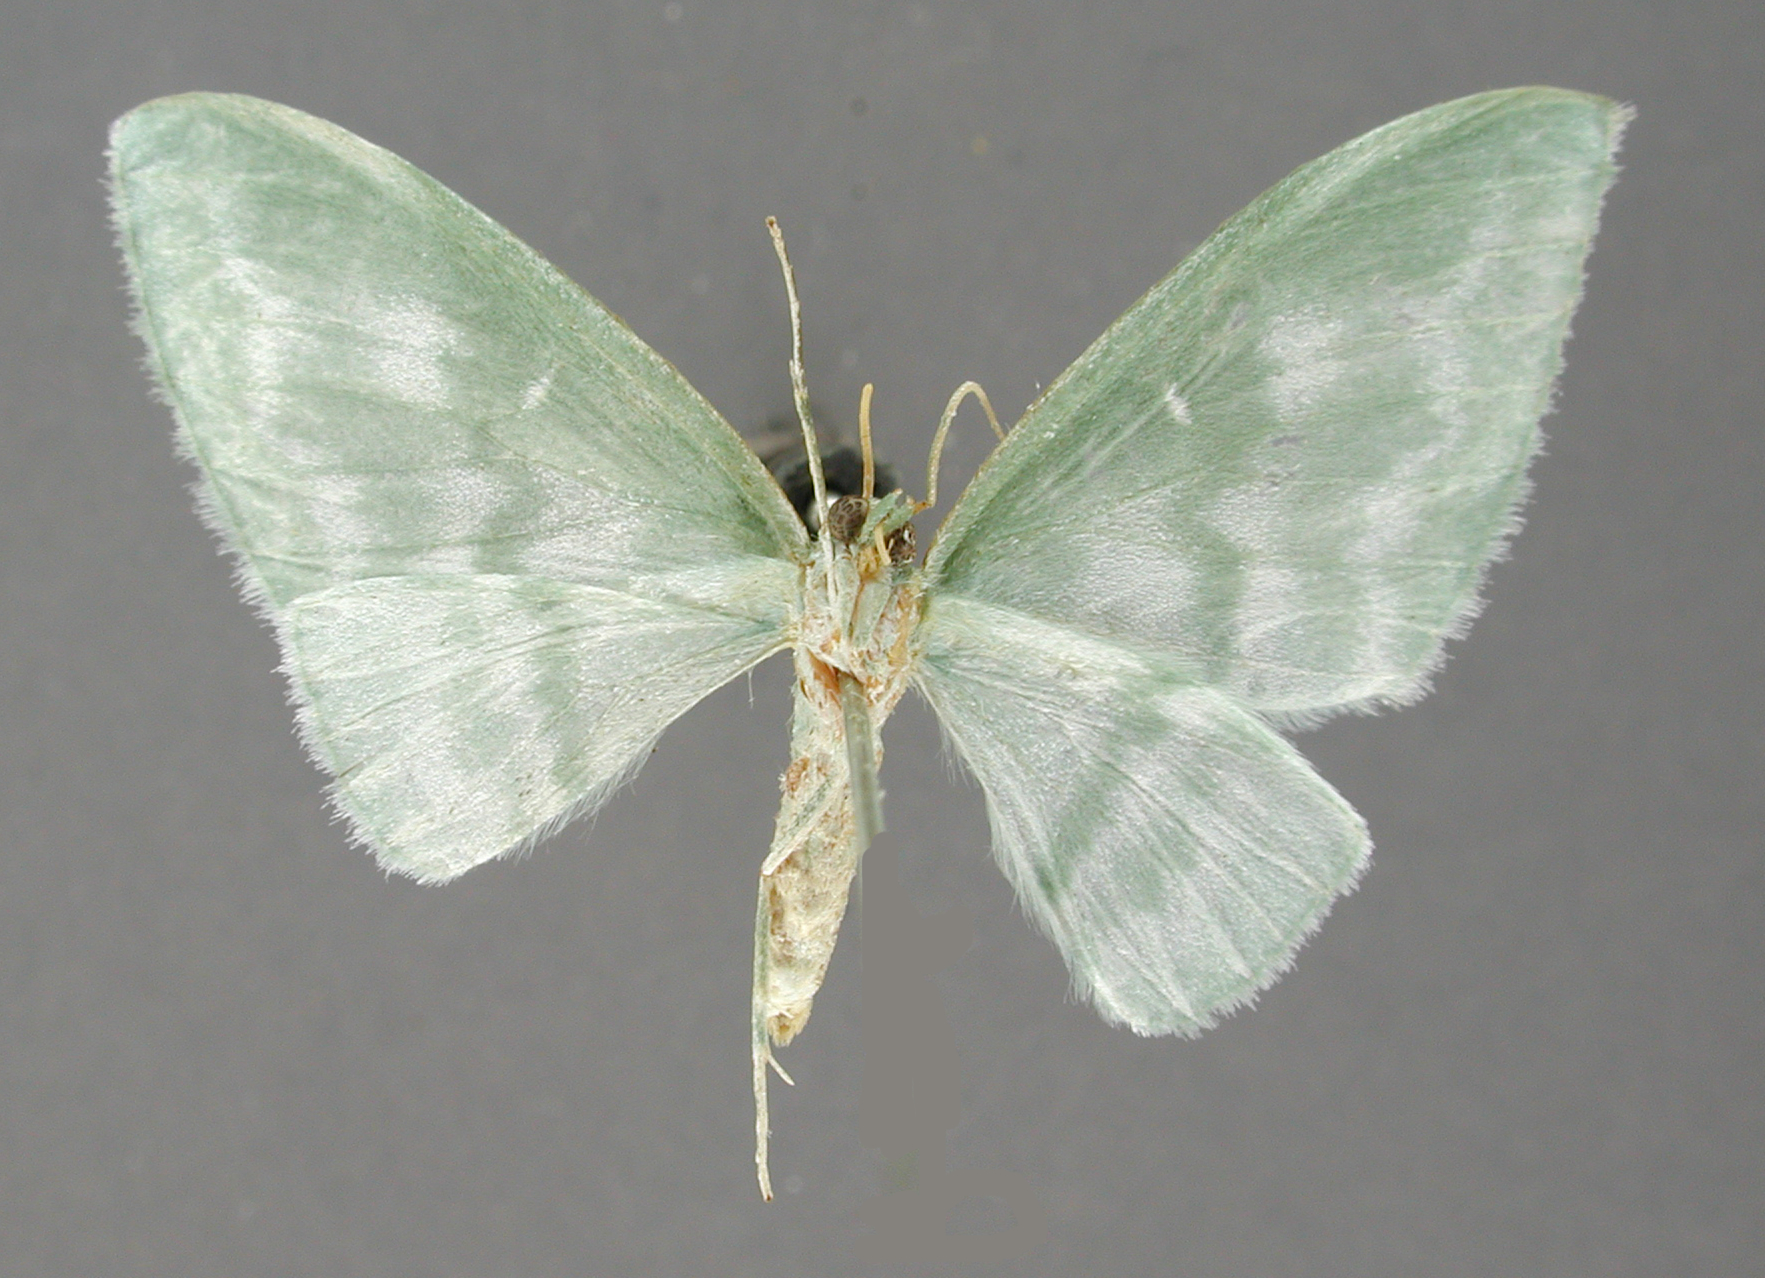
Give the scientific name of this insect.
Dyspteris mexicaria
